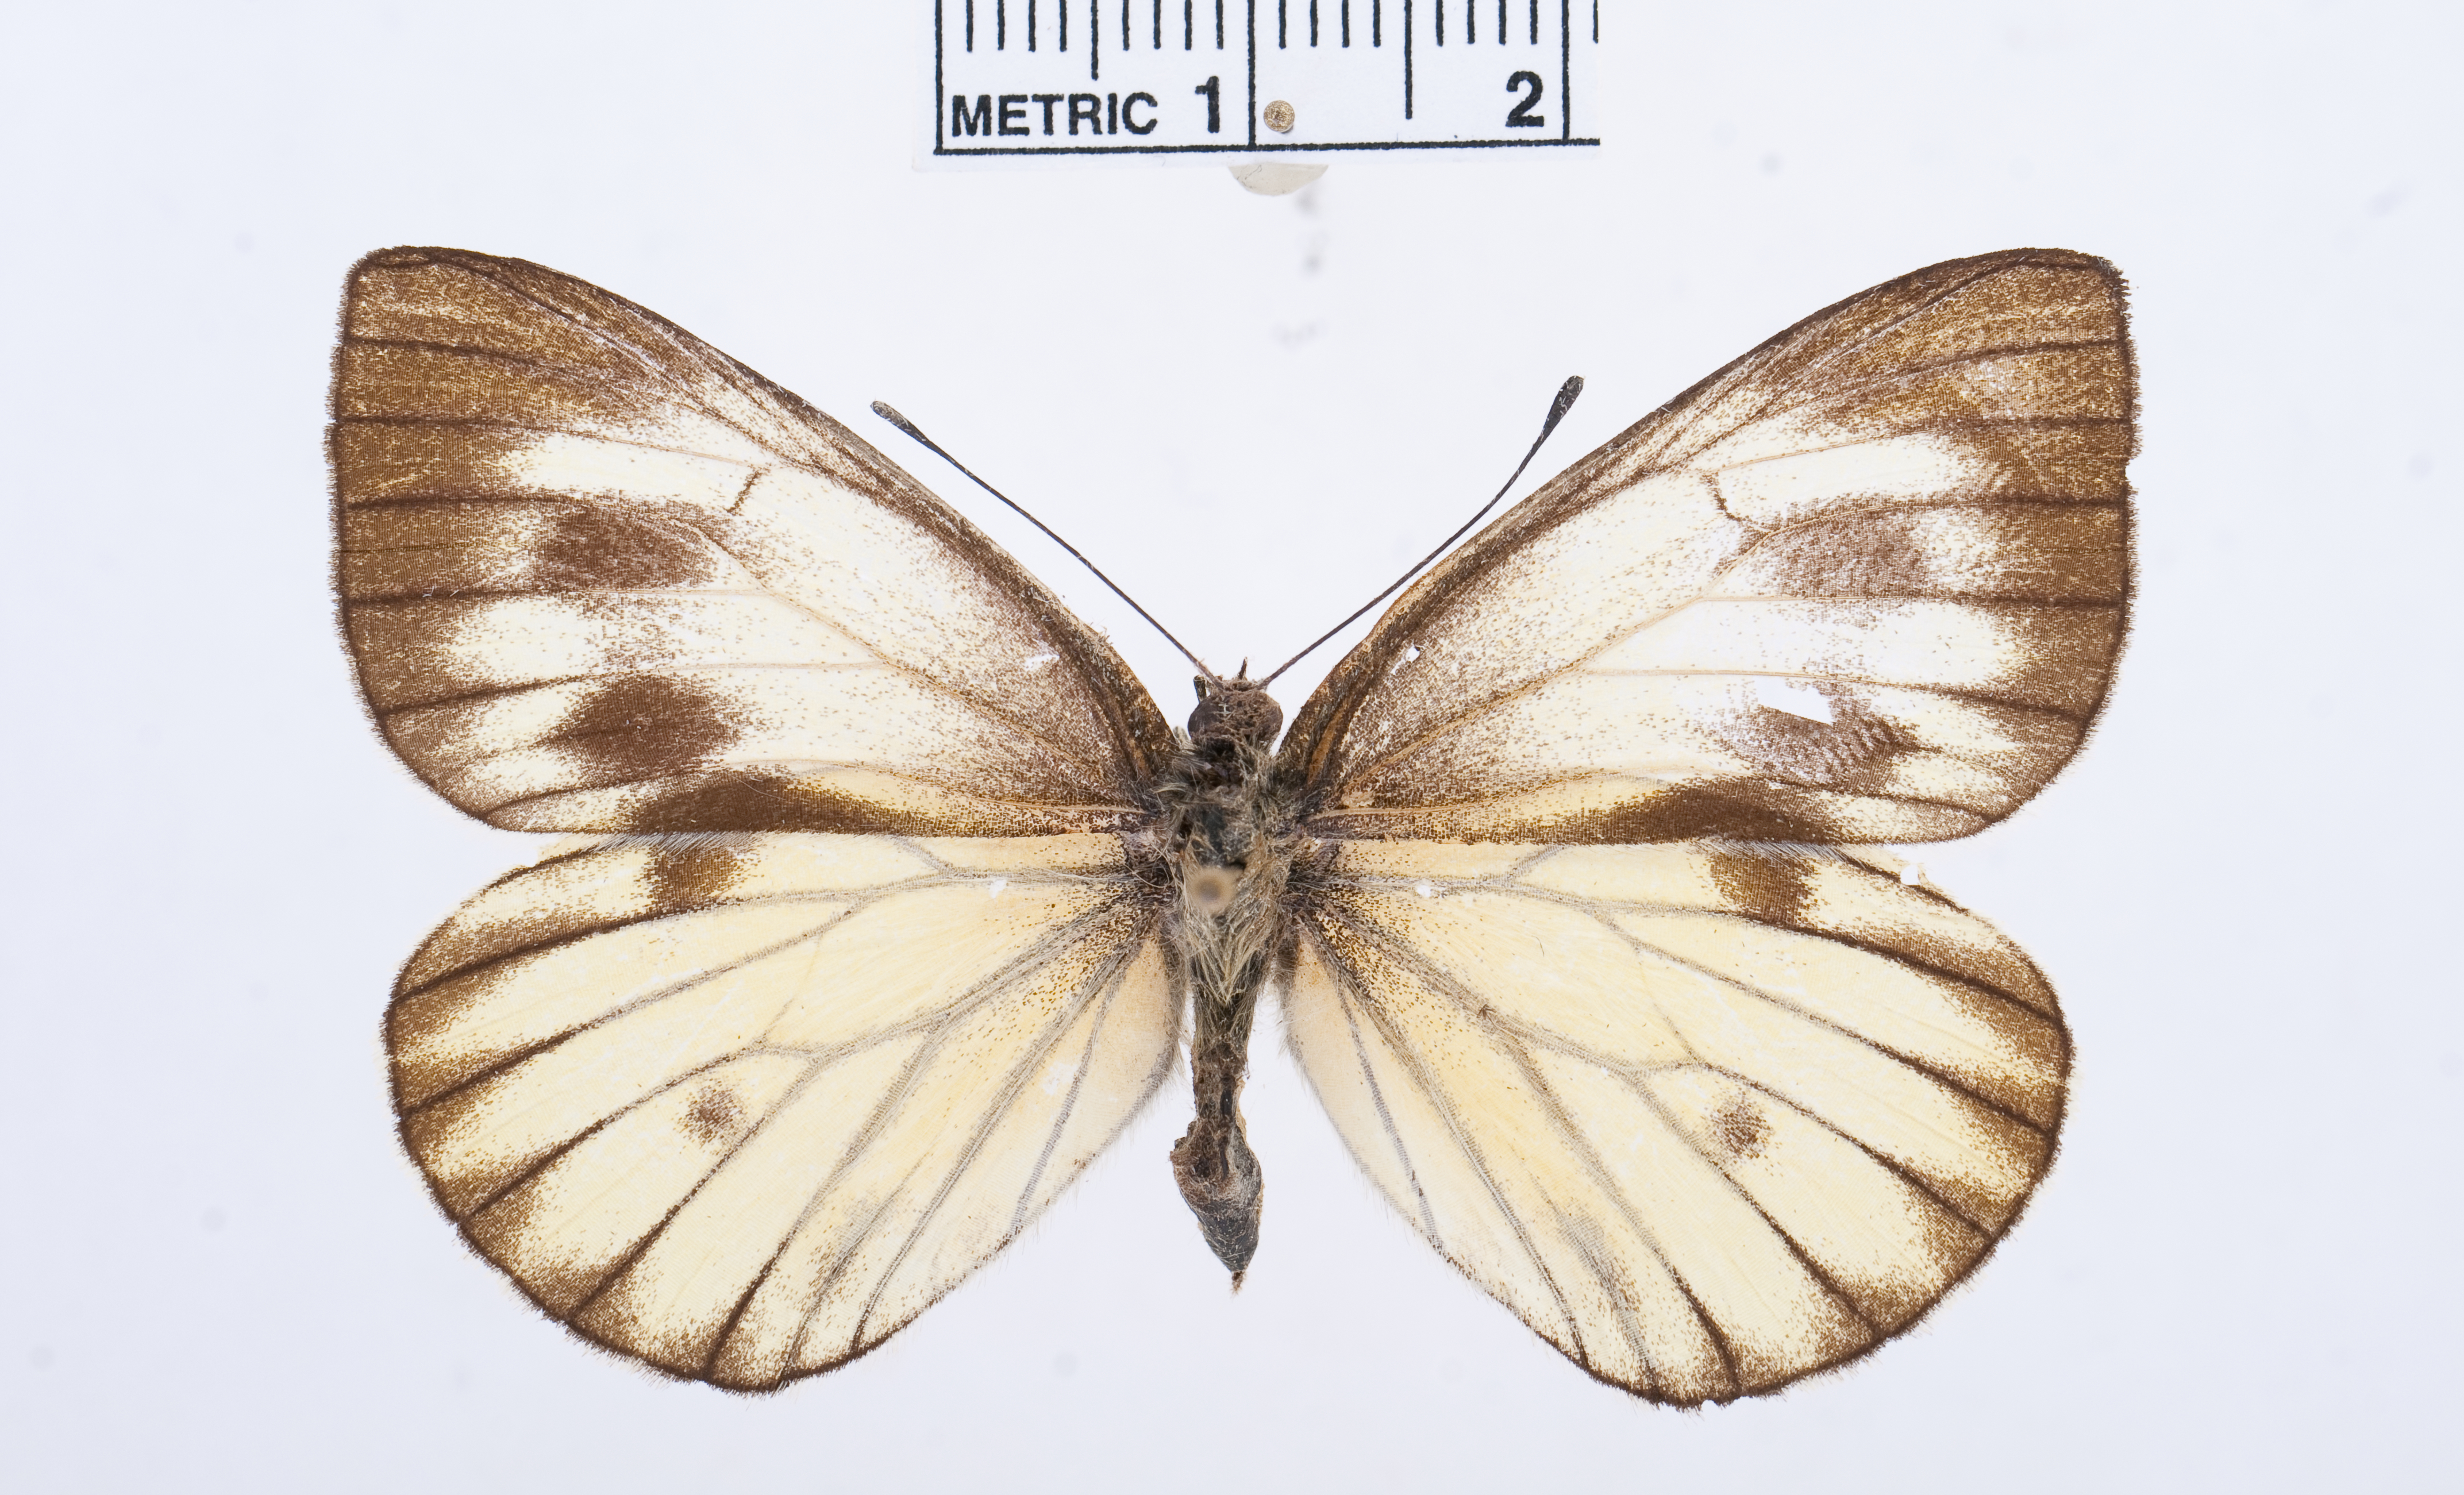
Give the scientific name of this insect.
Pieris brassicoides
